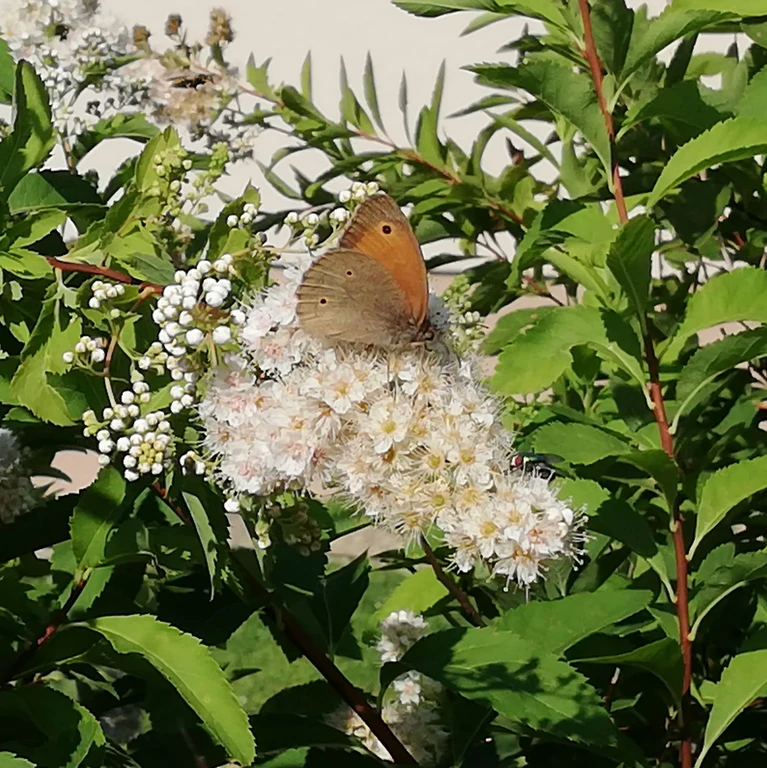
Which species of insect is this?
Maniola jurtina
